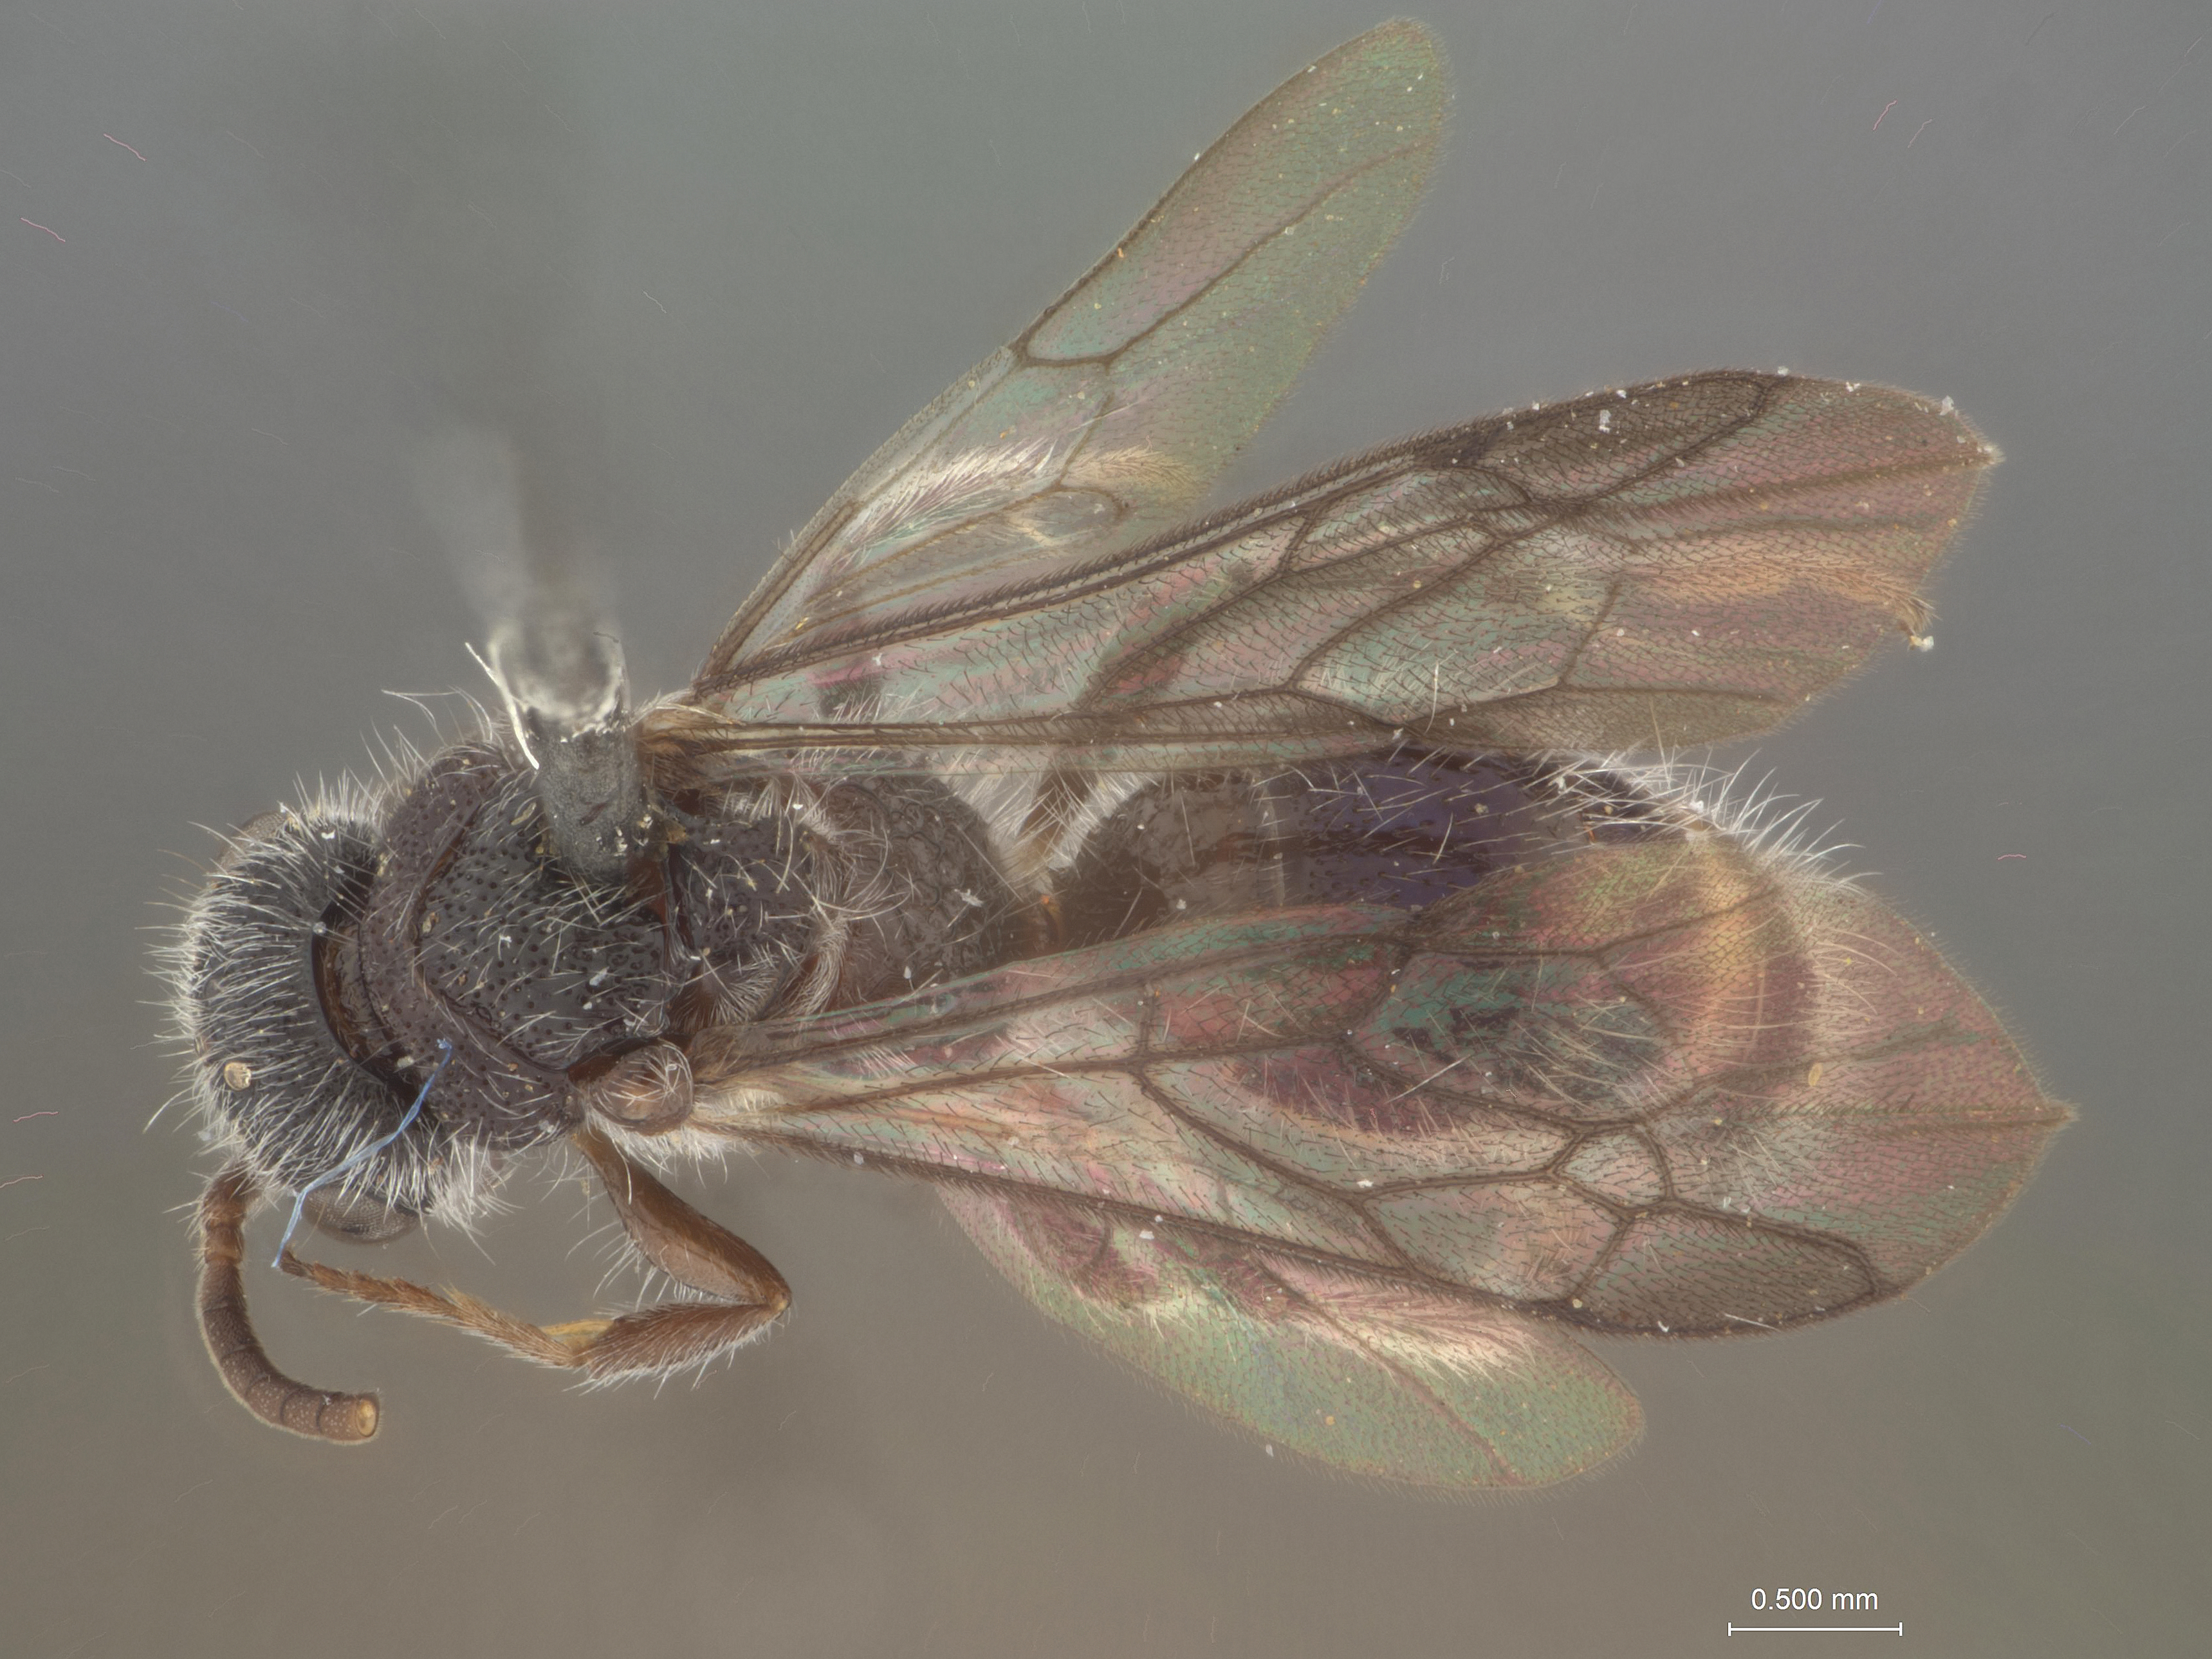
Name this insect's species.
Squamulotilla cebuensis
